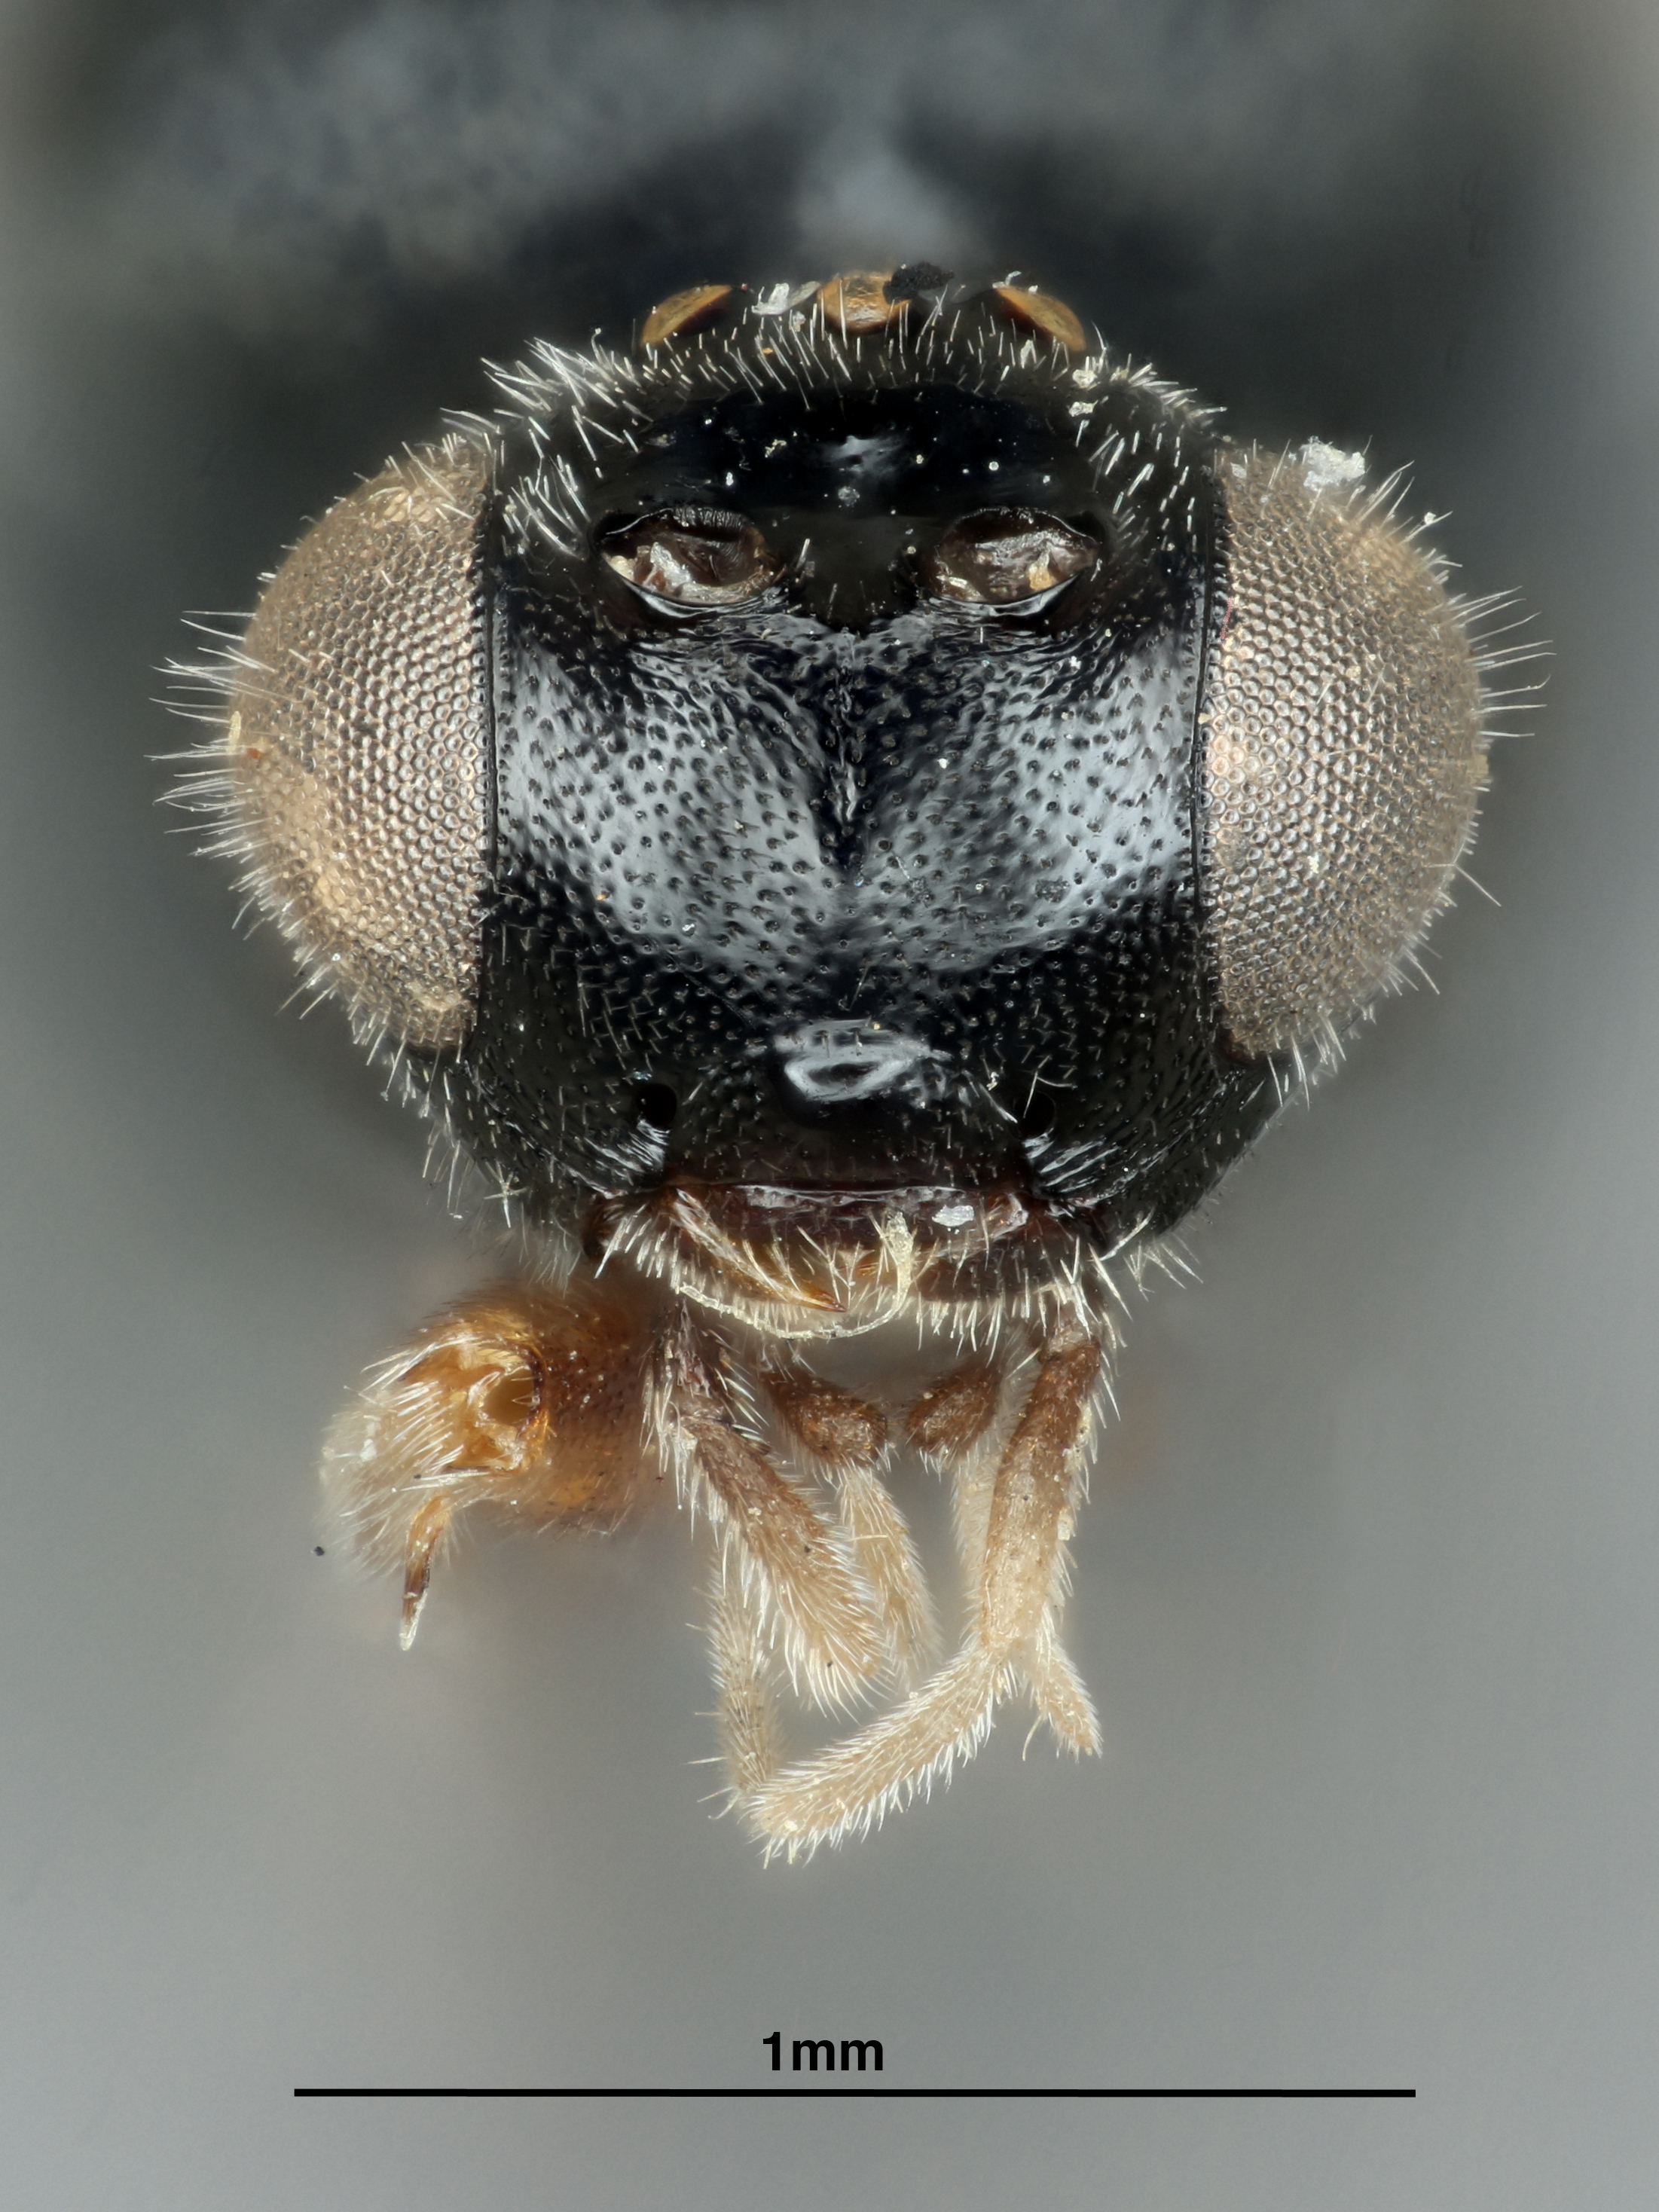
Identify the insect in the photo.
Fornicia annulipes
